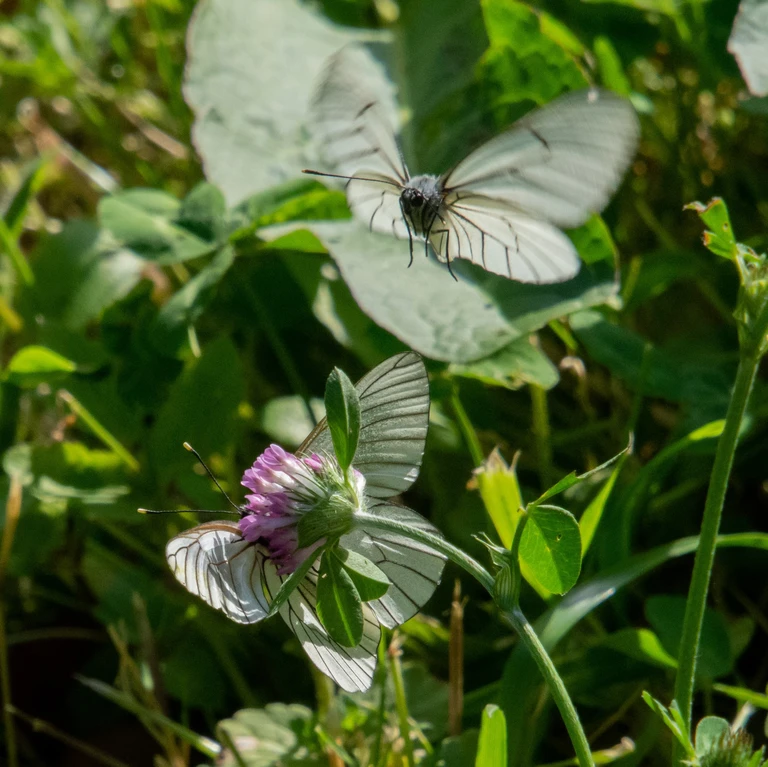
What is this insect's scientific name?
Aporia crataegi
